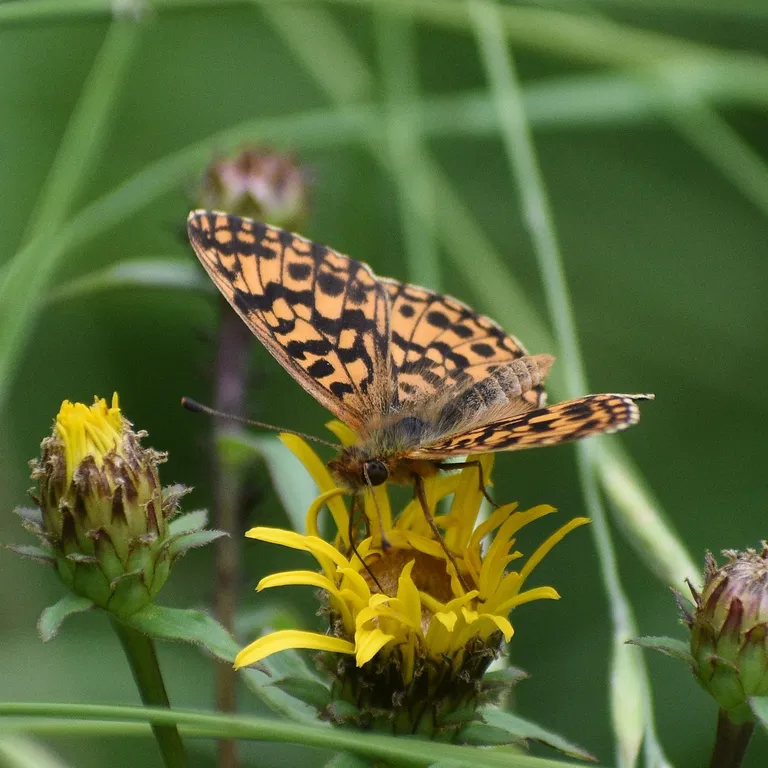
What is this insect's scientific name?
Boloria dia
